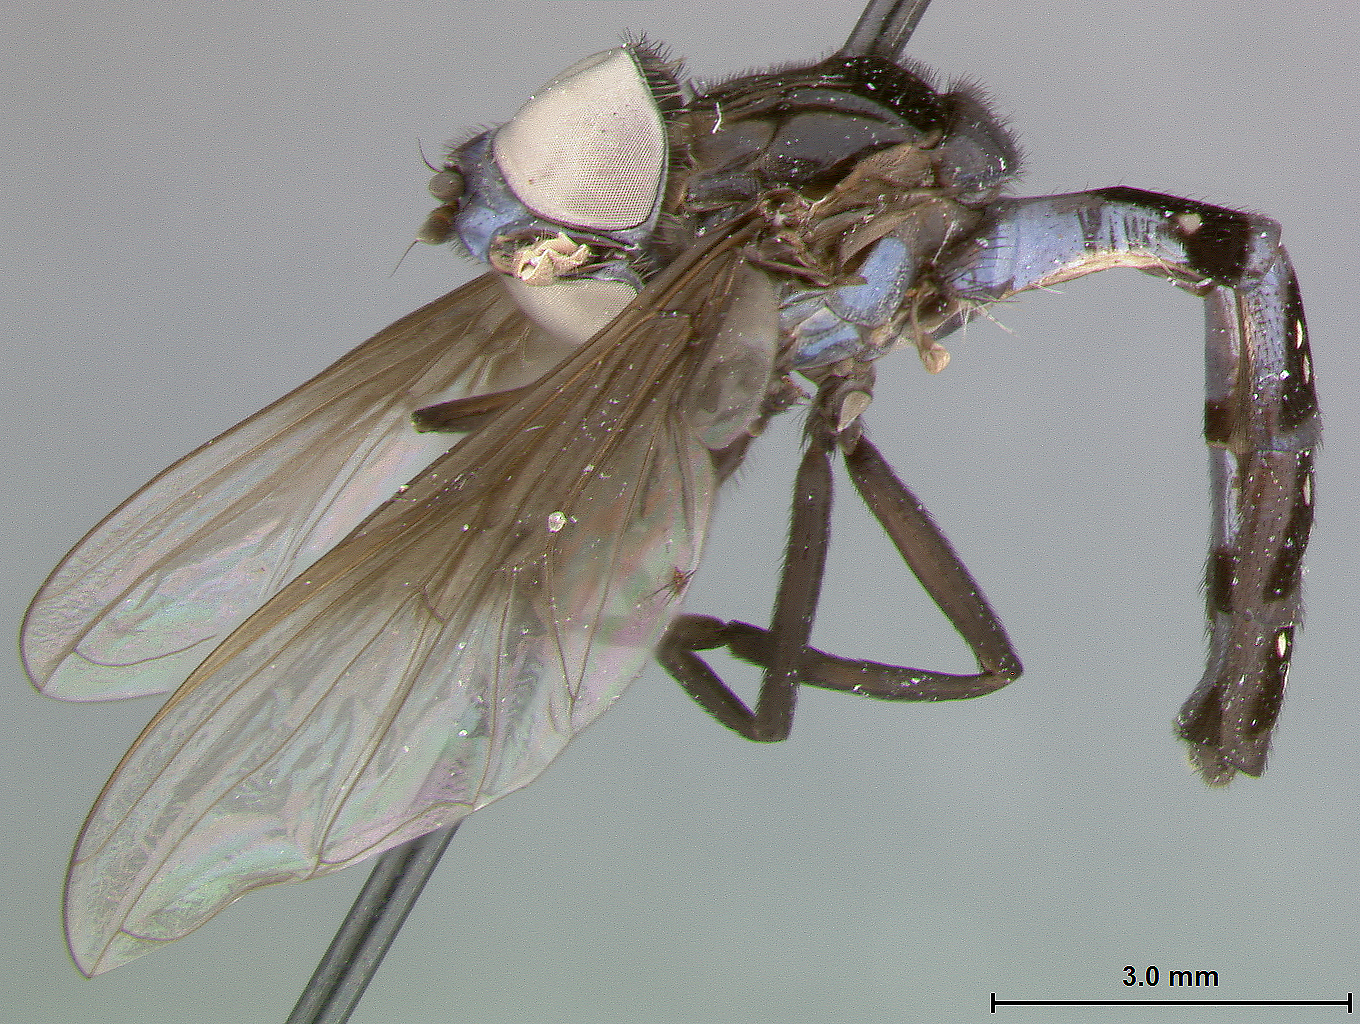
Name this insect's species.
Baccha punctata
